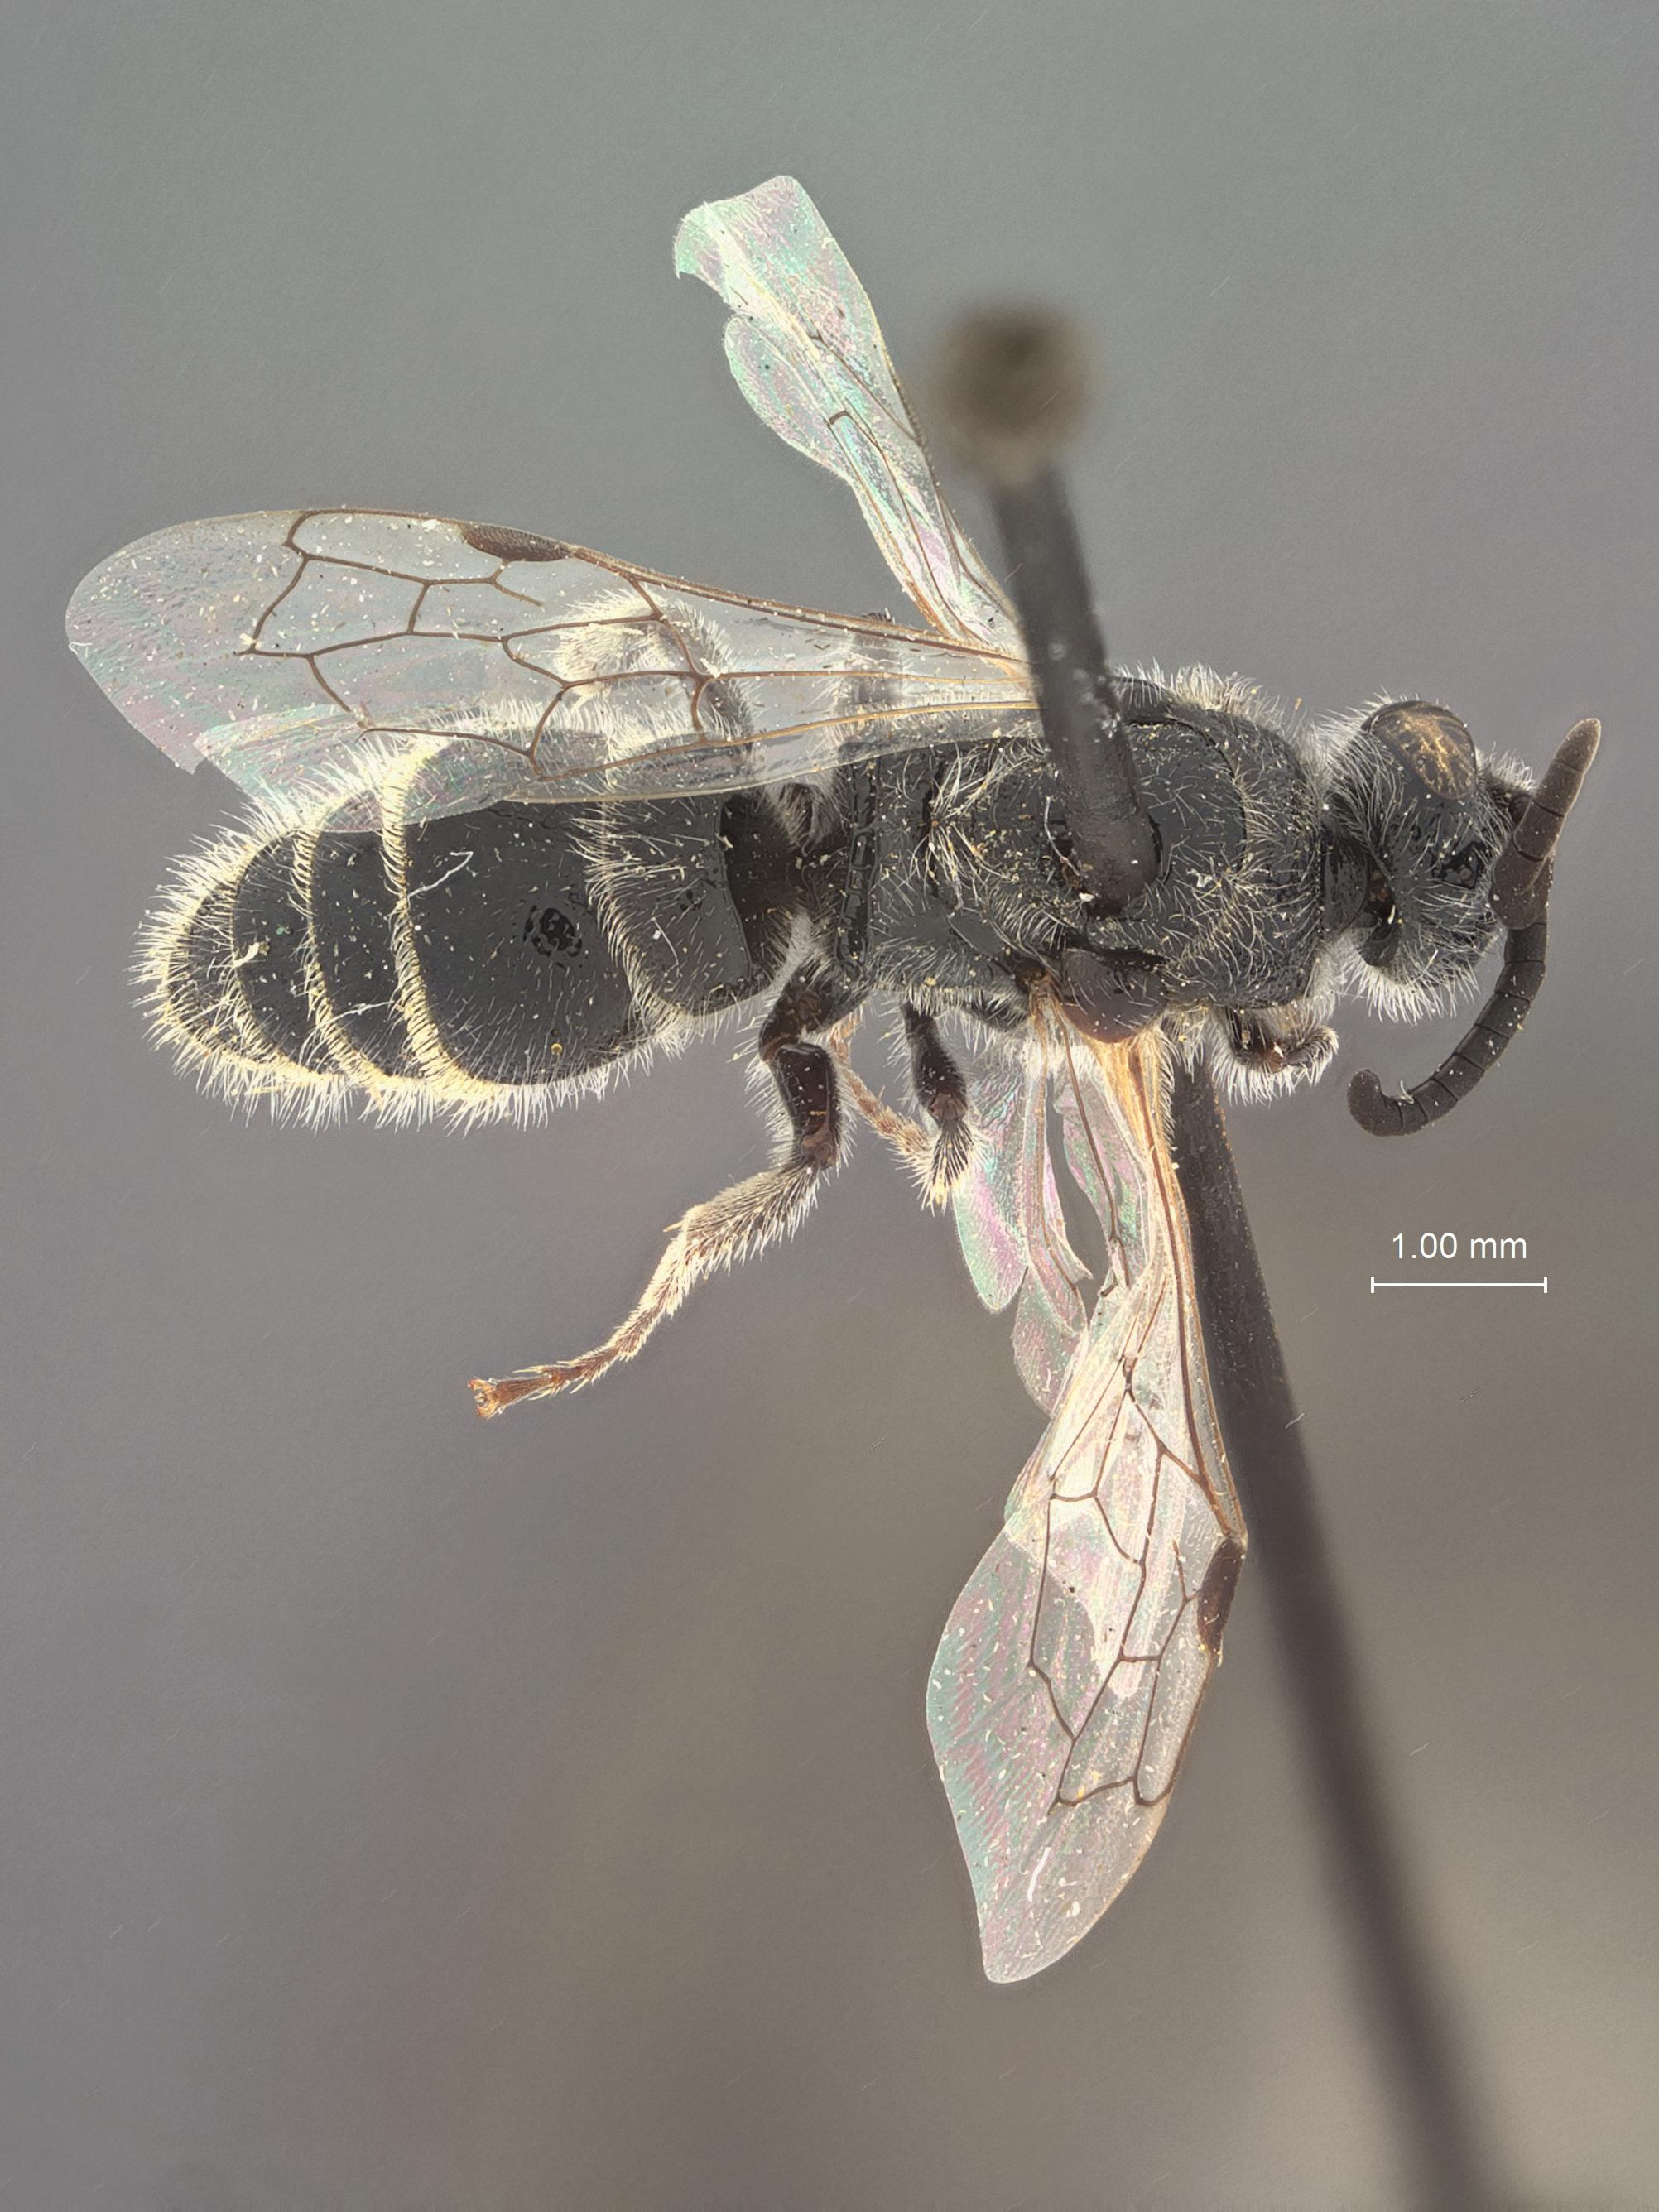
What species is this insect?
Paratiphia sculleni
